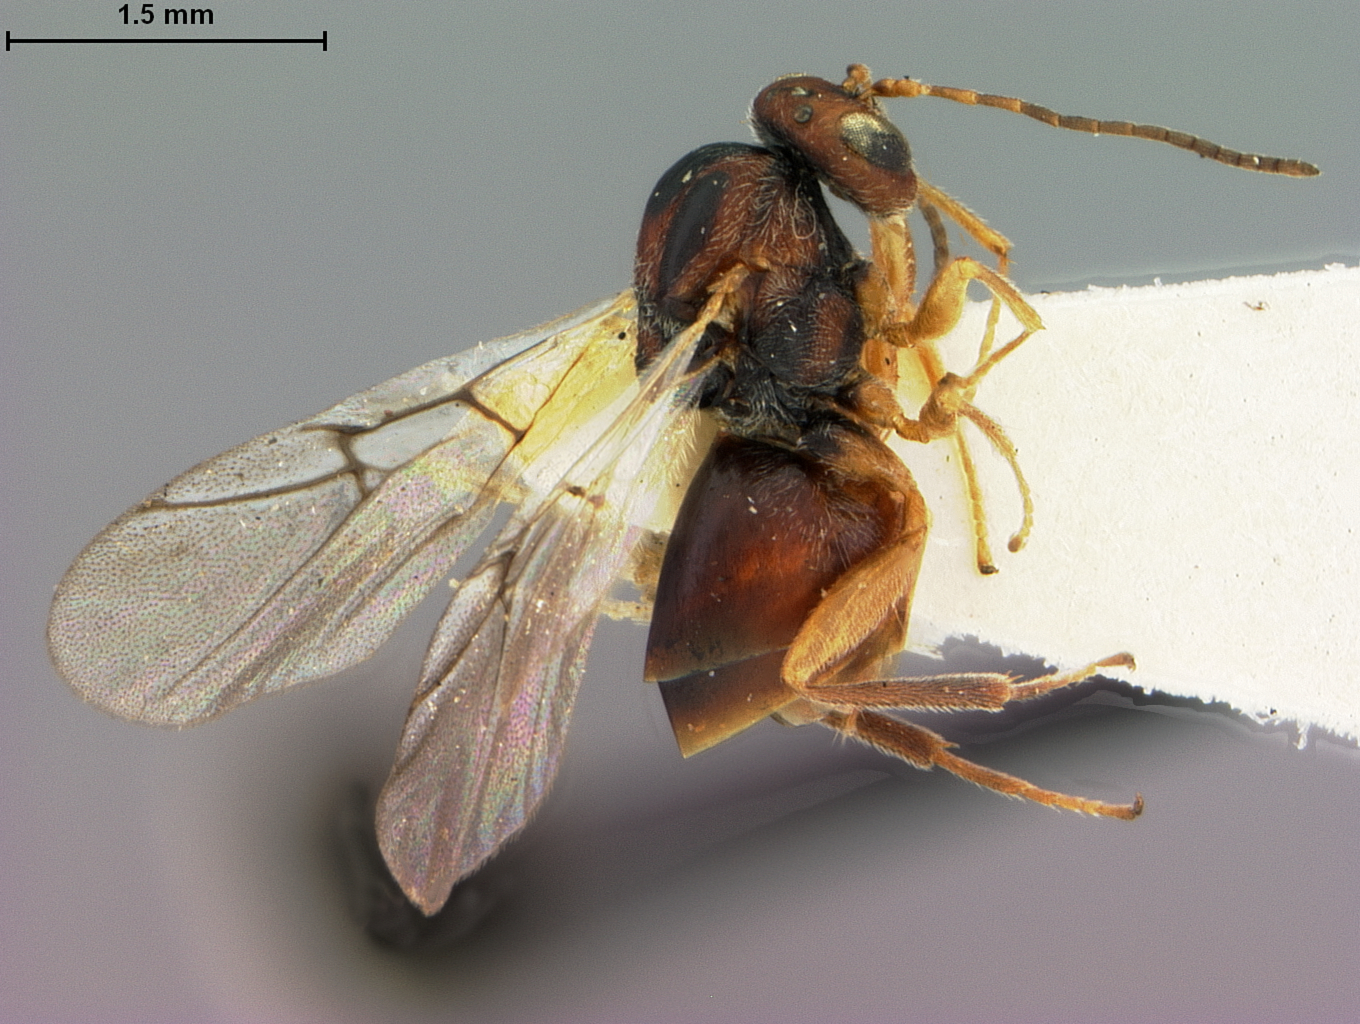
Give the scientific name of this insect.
Andricus furnessulus
